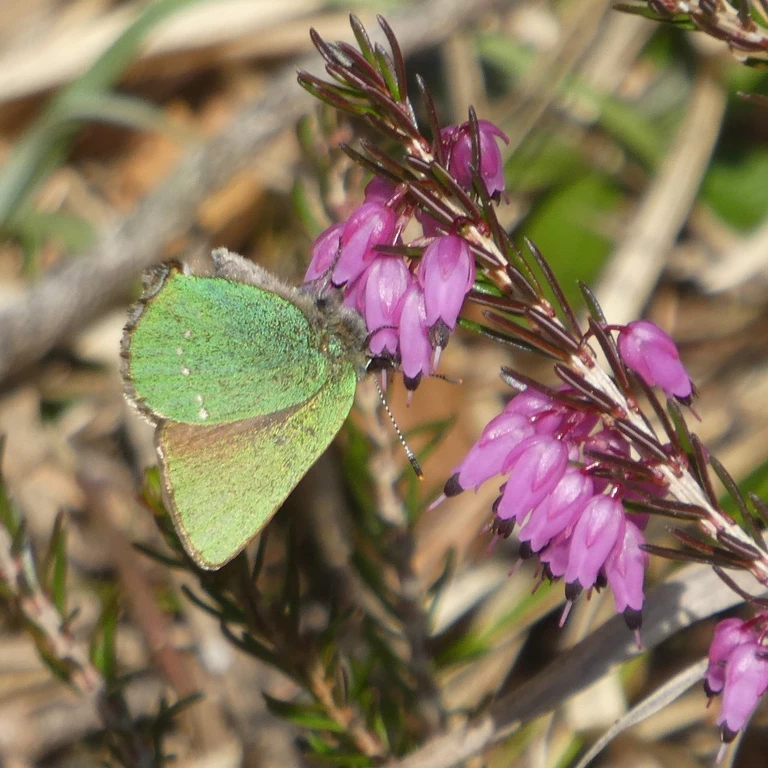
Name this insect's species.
Callophrys rubi
